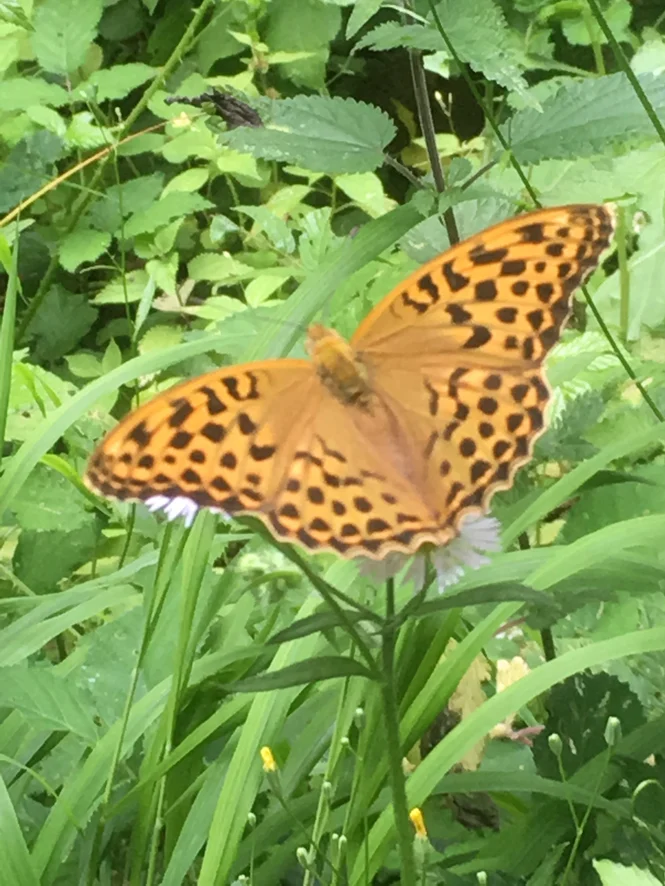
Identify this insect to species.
Argynnis paphia
